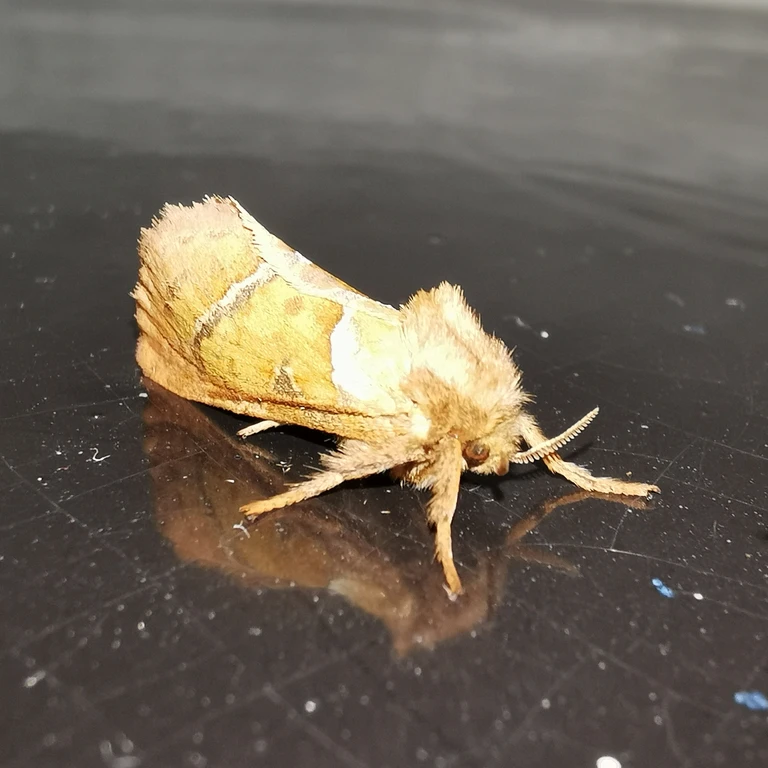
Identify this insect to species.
Triodia sylvina
